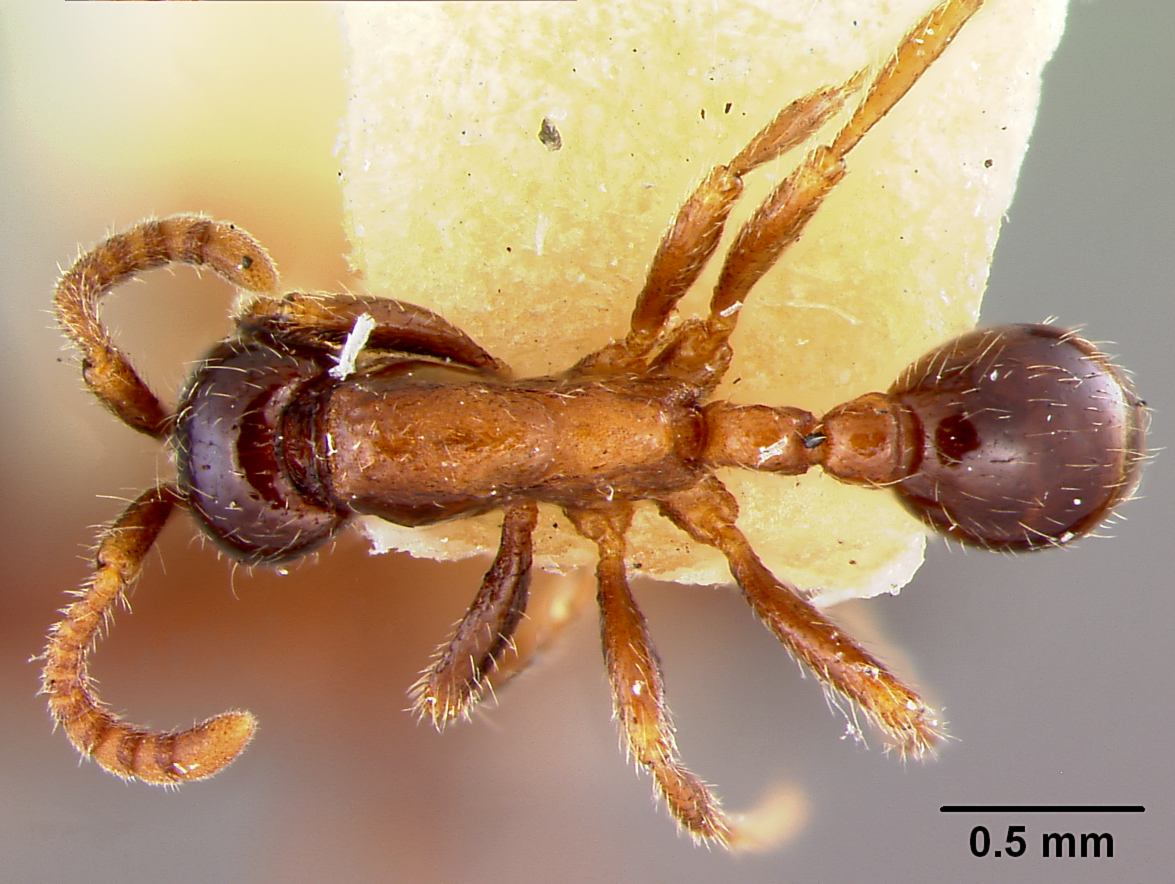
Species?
Eciton manni
